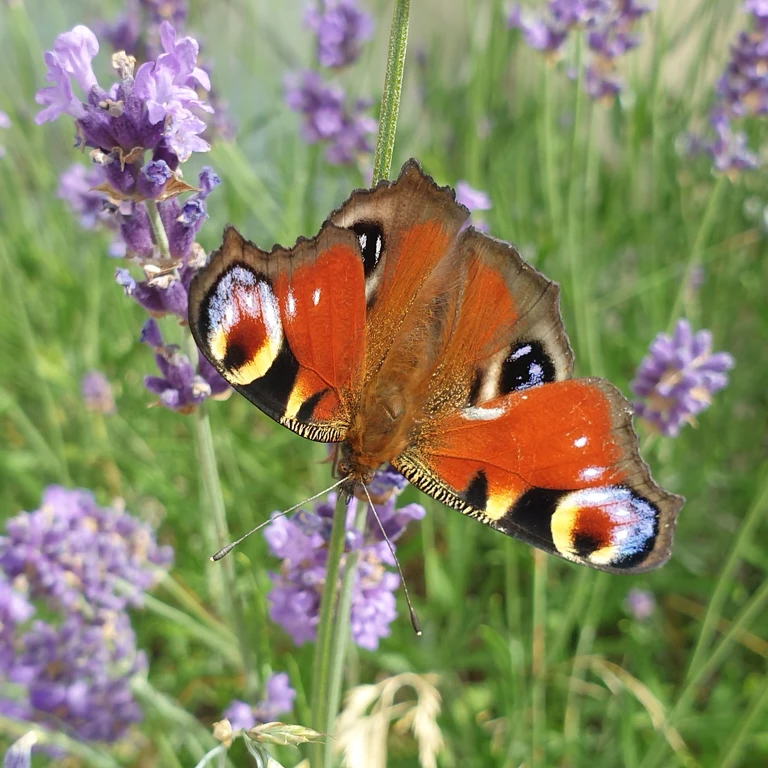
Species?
Aglais io
